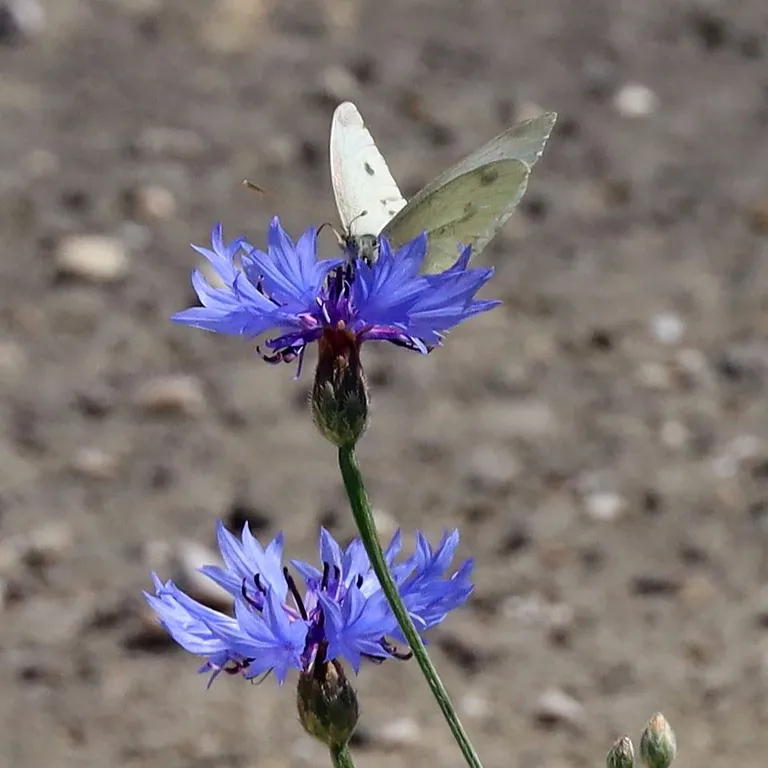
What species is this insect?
Pieris rapae
